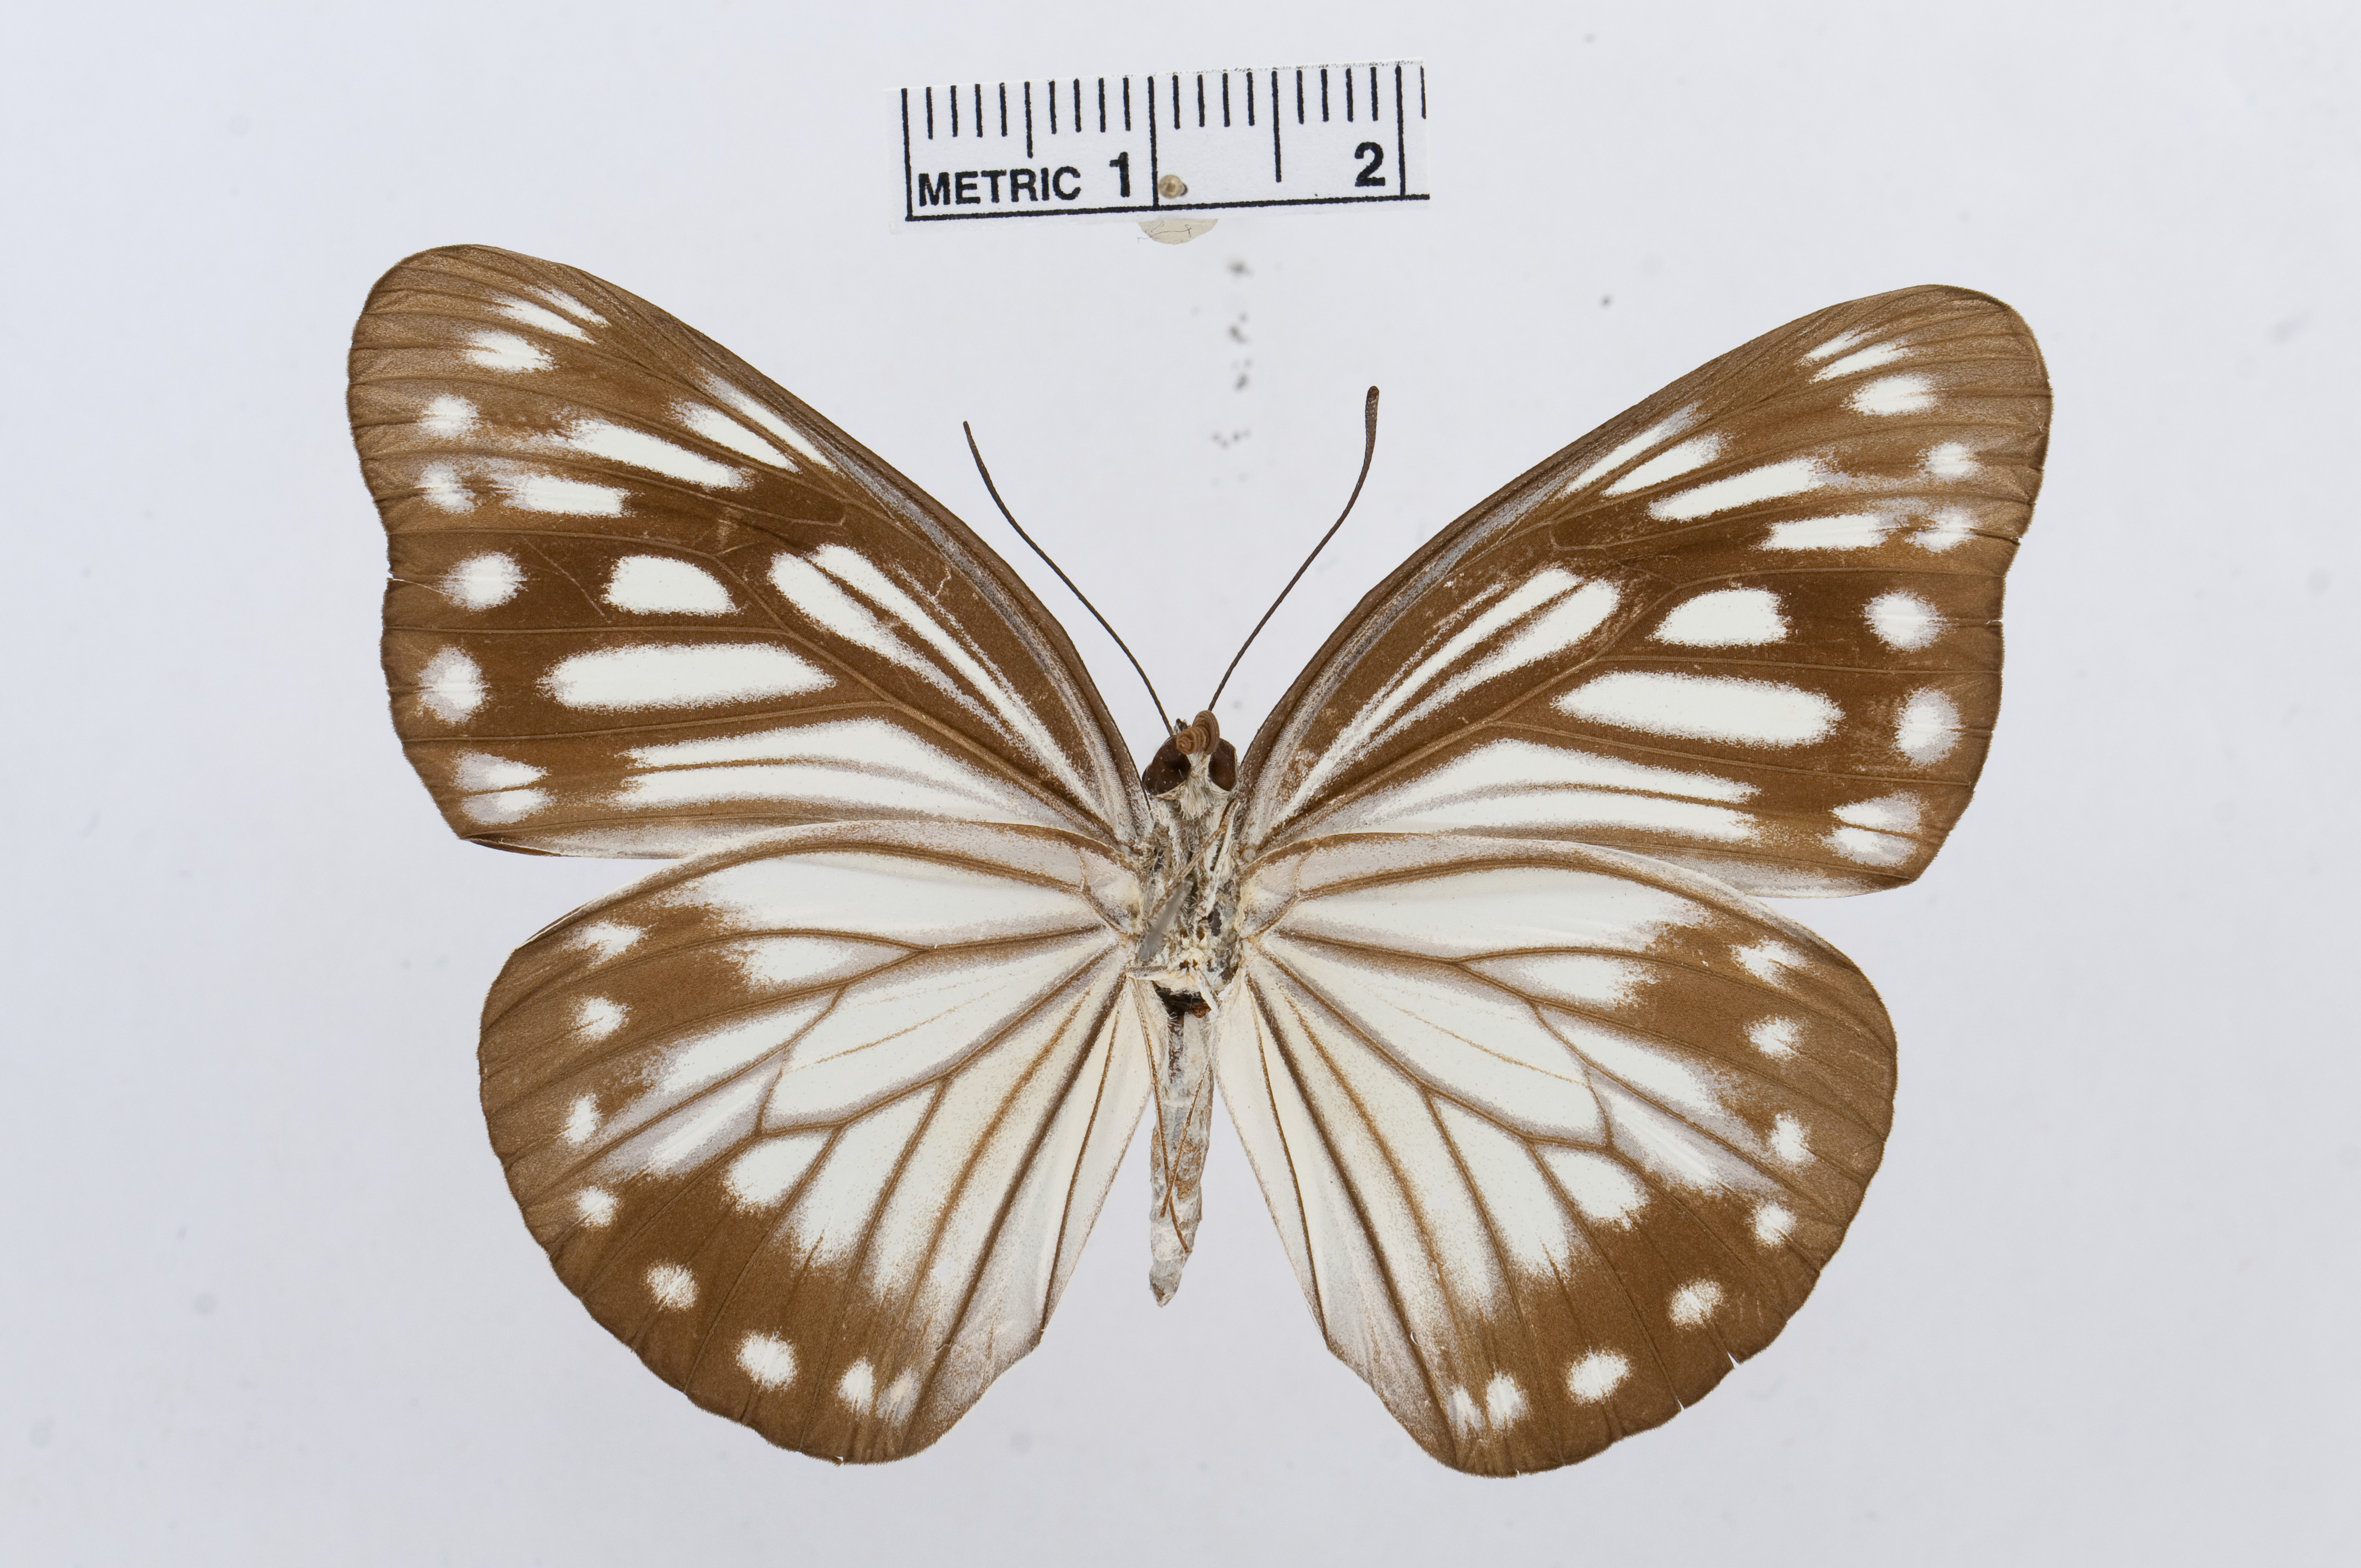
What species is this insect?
Pareronia boebera
